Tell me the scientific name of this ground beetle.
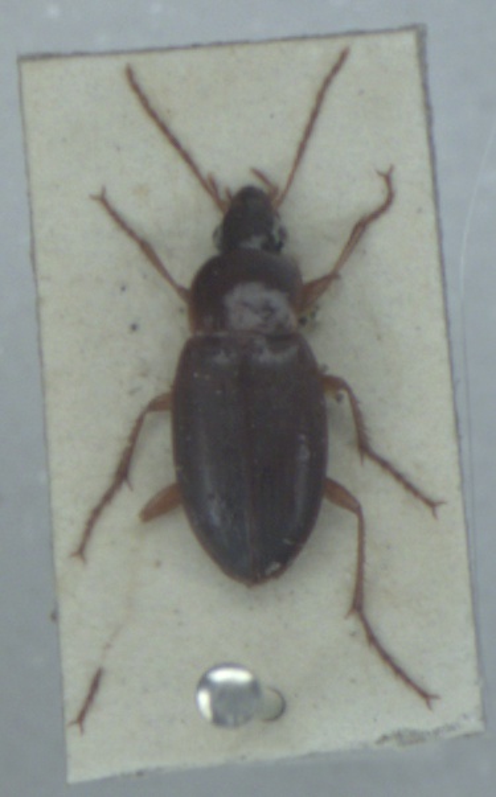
Calathus mollis
